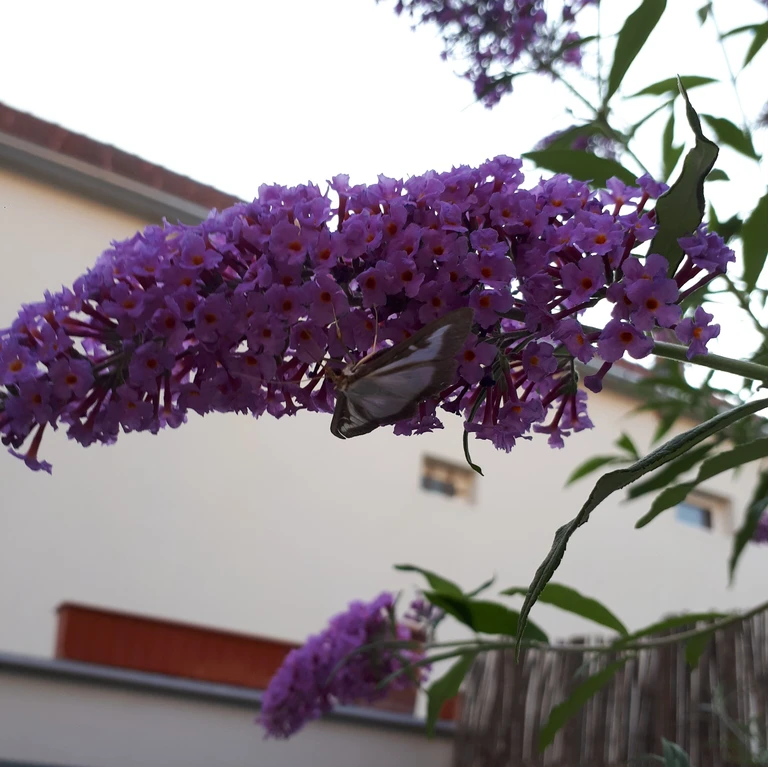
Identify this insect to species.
Cydalima perspectalis
